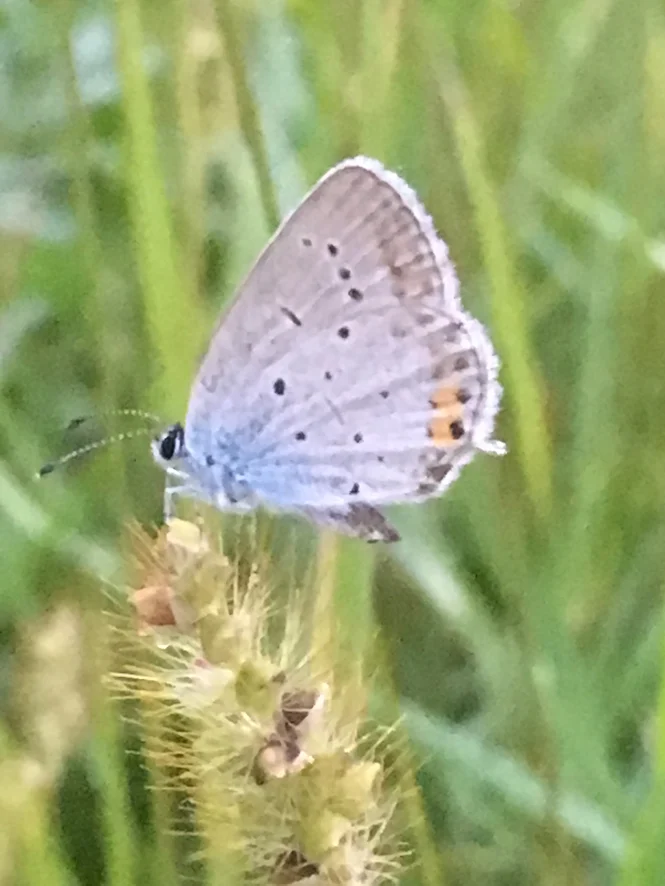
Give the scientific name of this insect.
Cupido argiades (also Elkalyce argiades)
